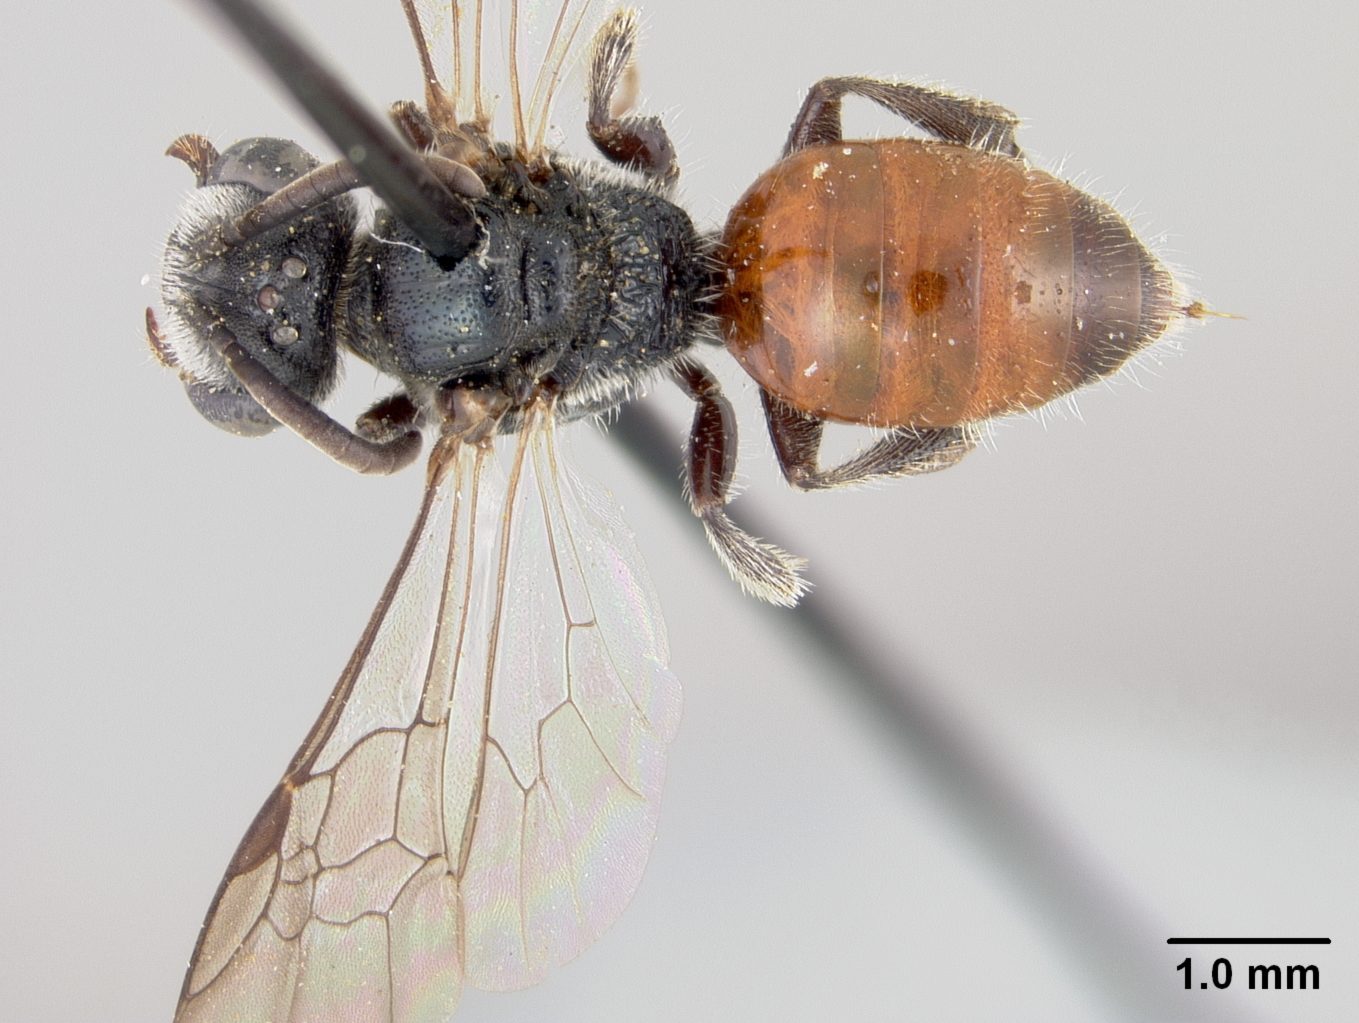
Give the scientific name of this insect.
Sphecodes carolinus
